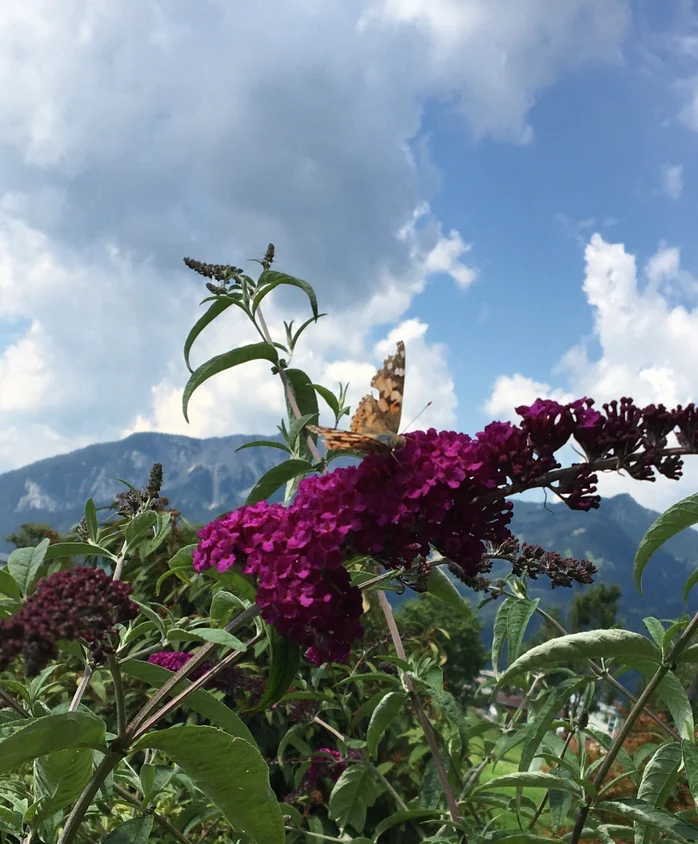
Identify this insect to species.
Vanessa cardui
